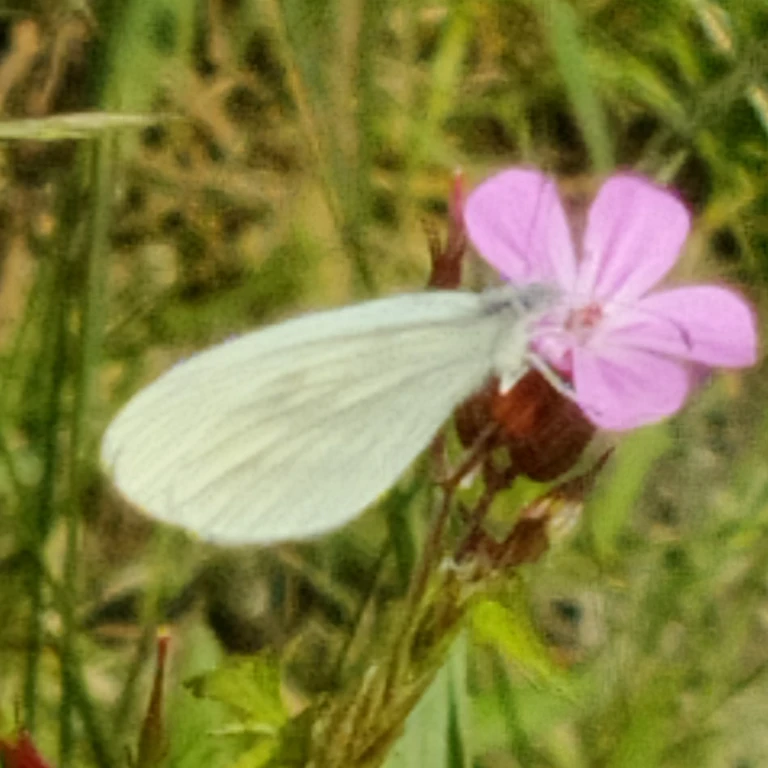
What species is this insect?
Leptidea sinapis/juvernica
